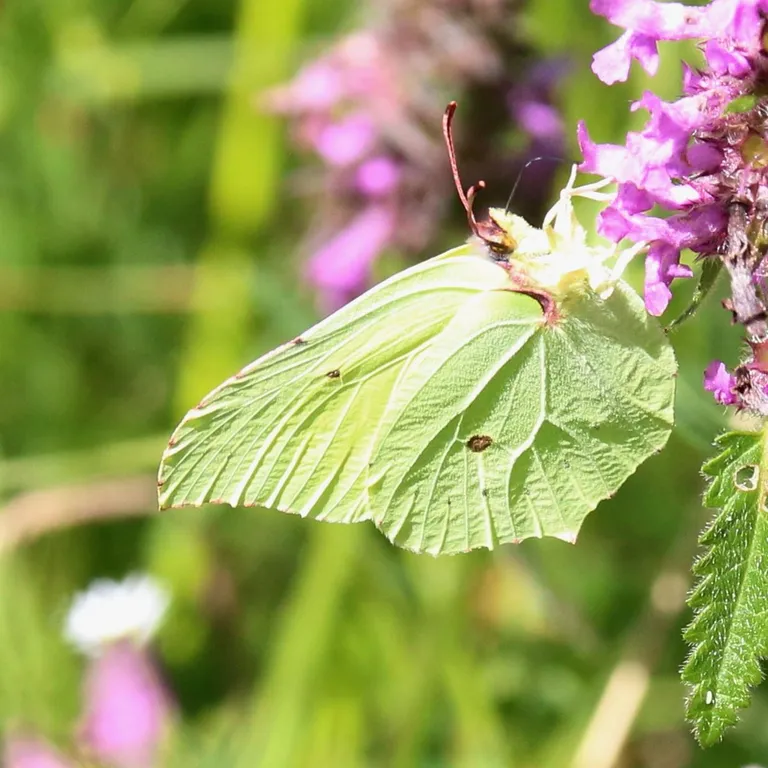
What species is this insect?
Gonepteryx rhamni
